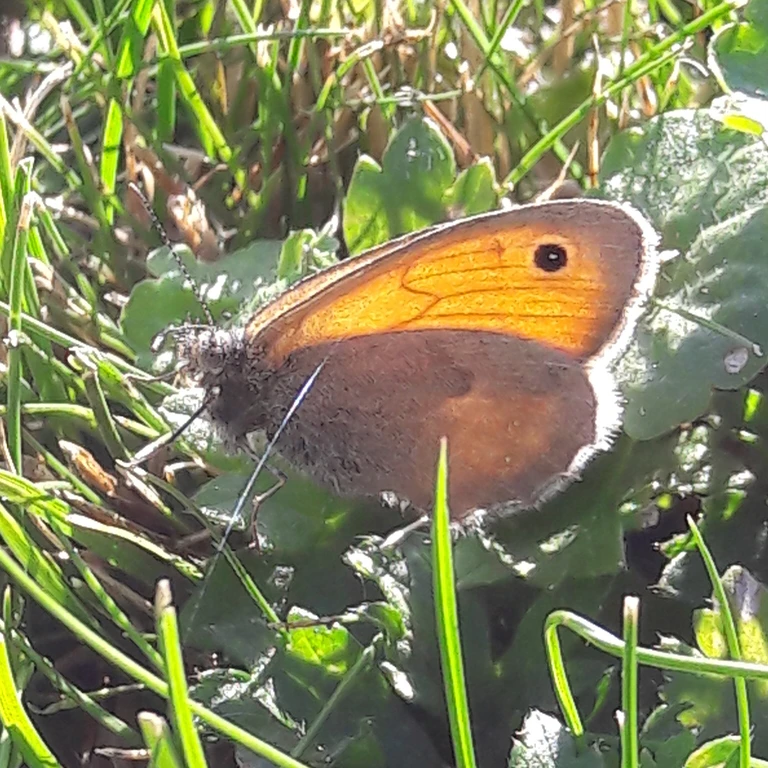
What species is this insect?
Coenonympha pamphilus
